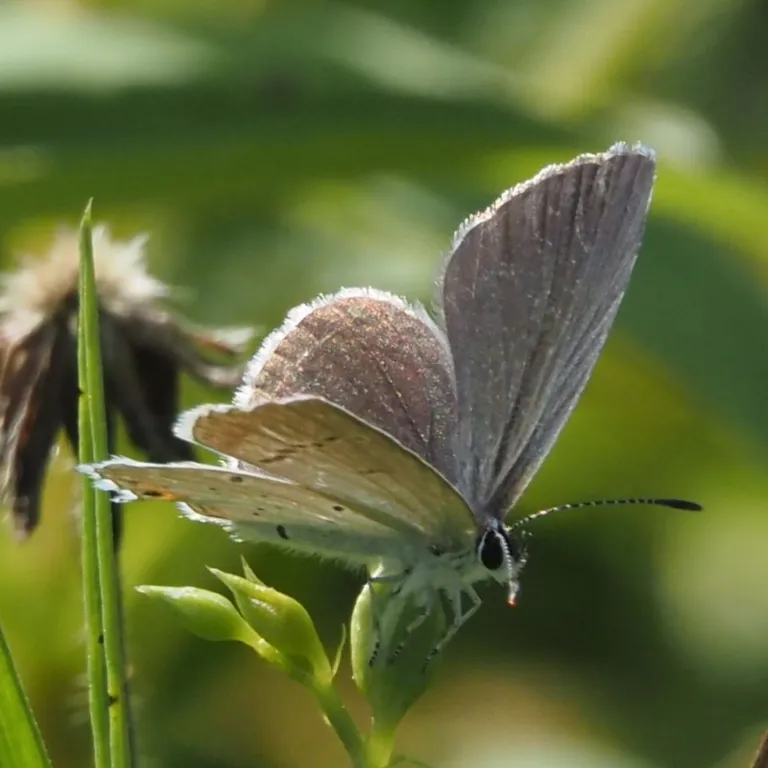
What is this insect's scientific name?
Cupido argiades (also Elkalyce argiades)
